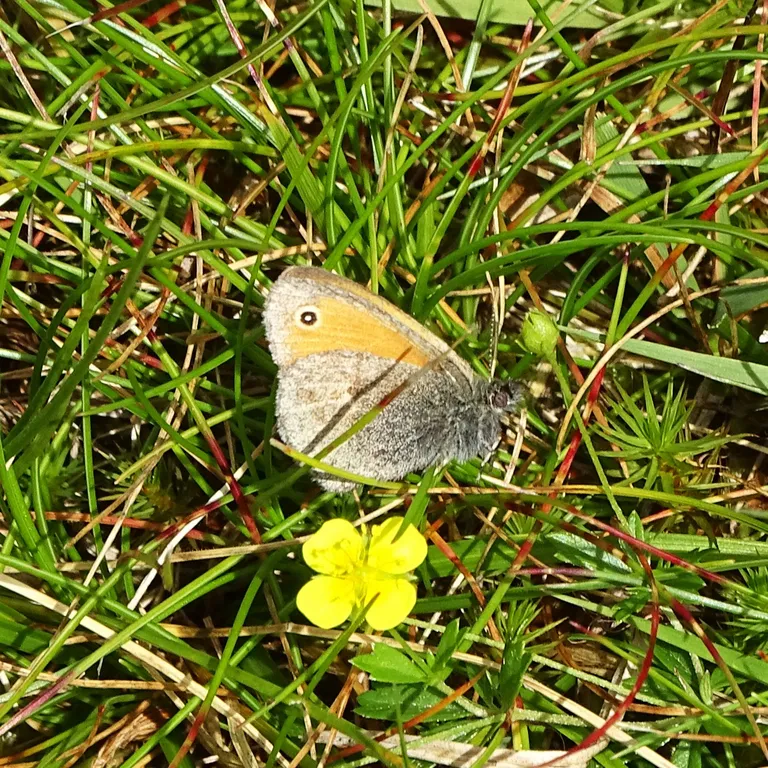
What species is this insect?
Coenonympha pamphilus
